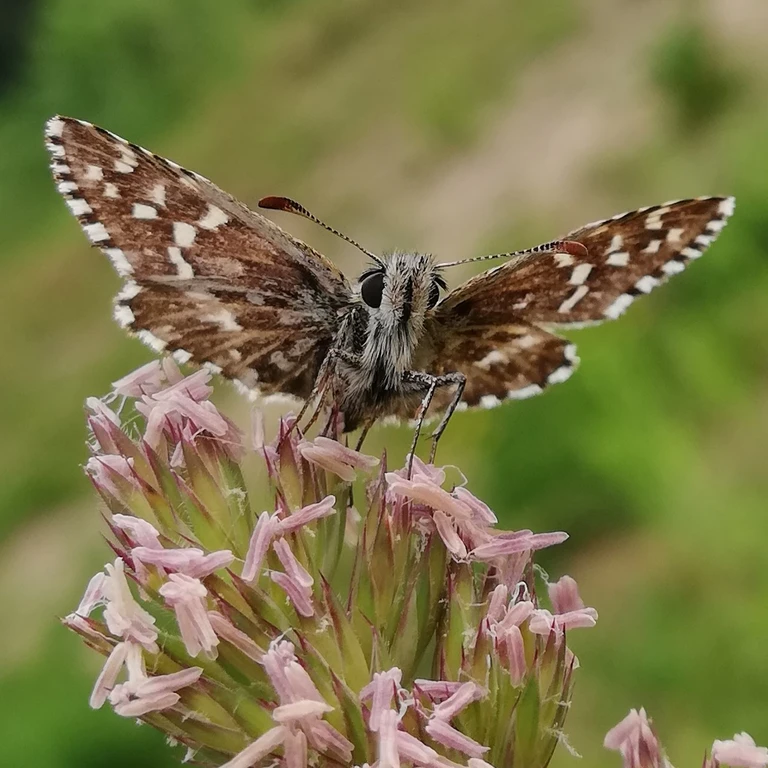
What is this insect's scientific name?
Pyrgus malvae
